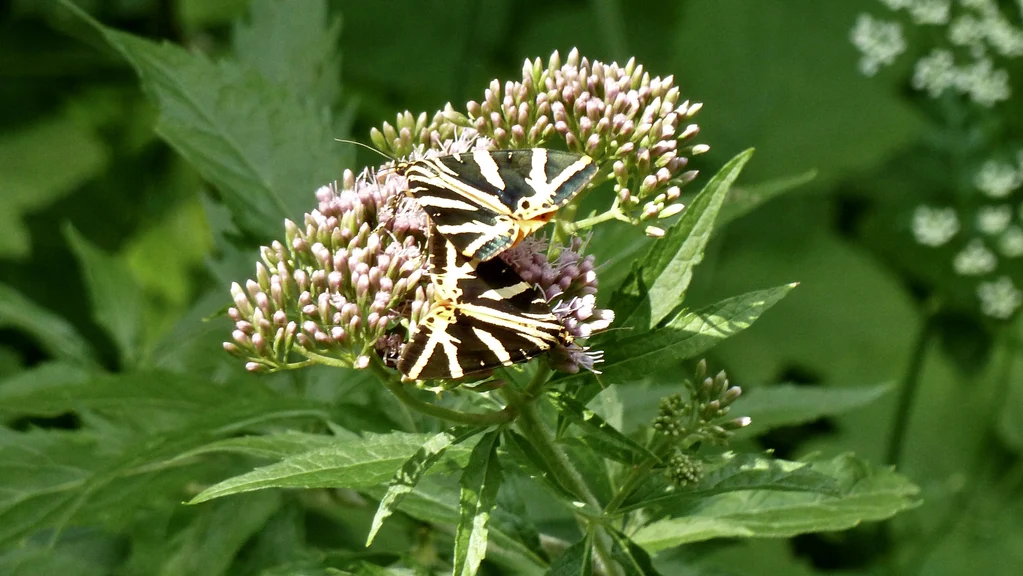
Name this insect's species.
Euplagia quadripunctaria
